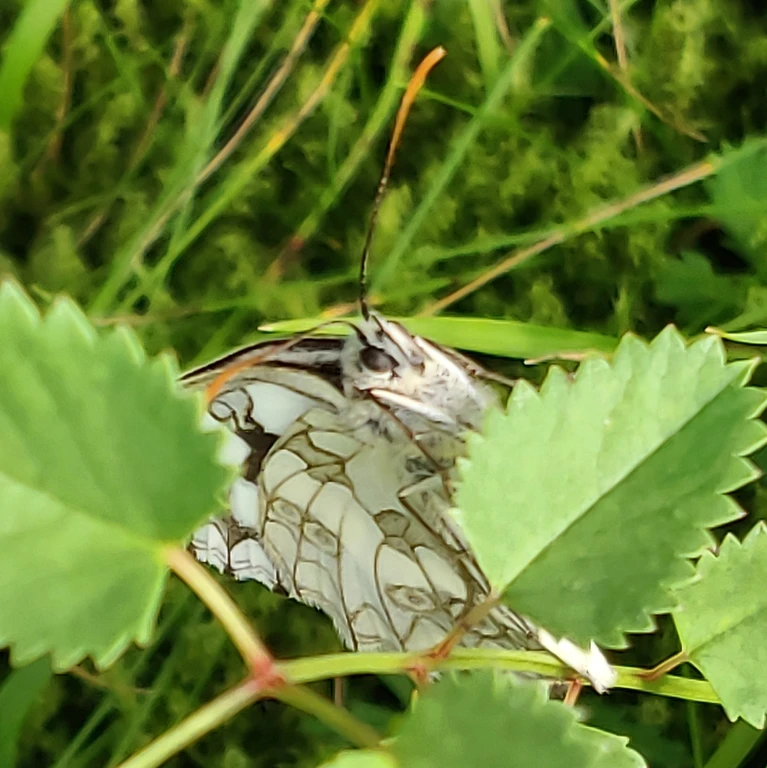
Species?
Melanargia galathea
